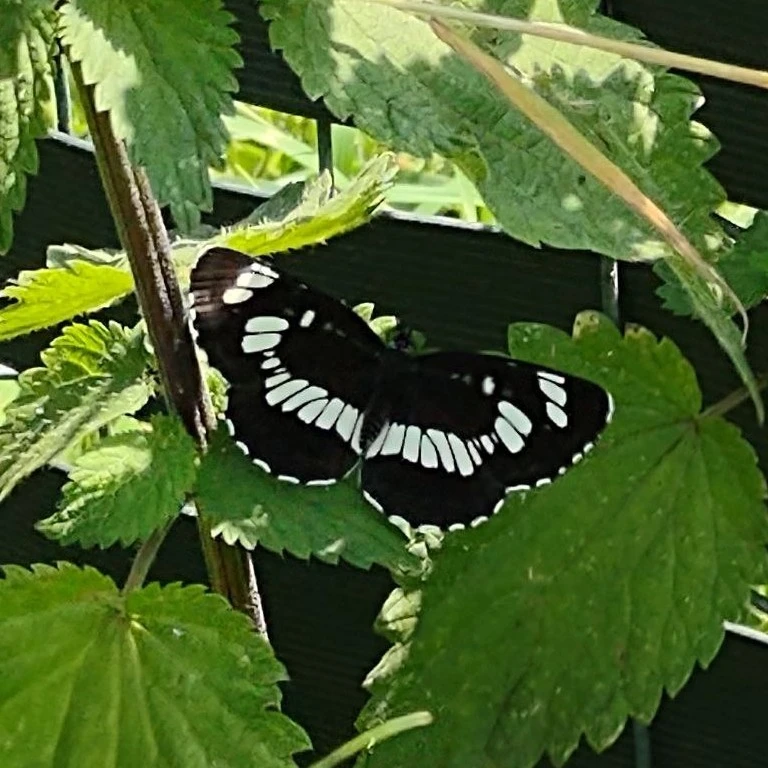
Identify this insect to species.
Neptis rivularis
